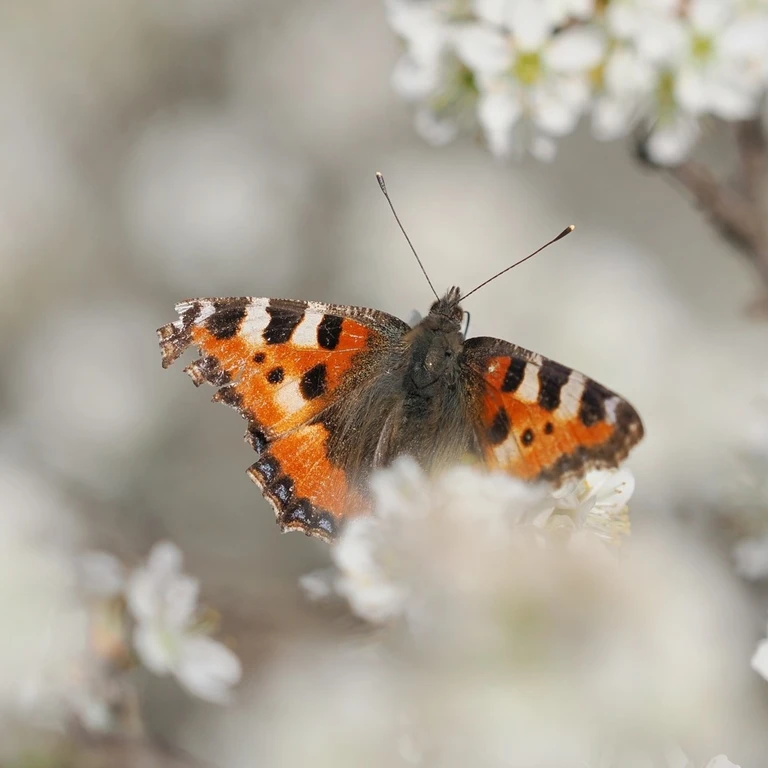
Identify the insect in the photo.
Aglais urticae
